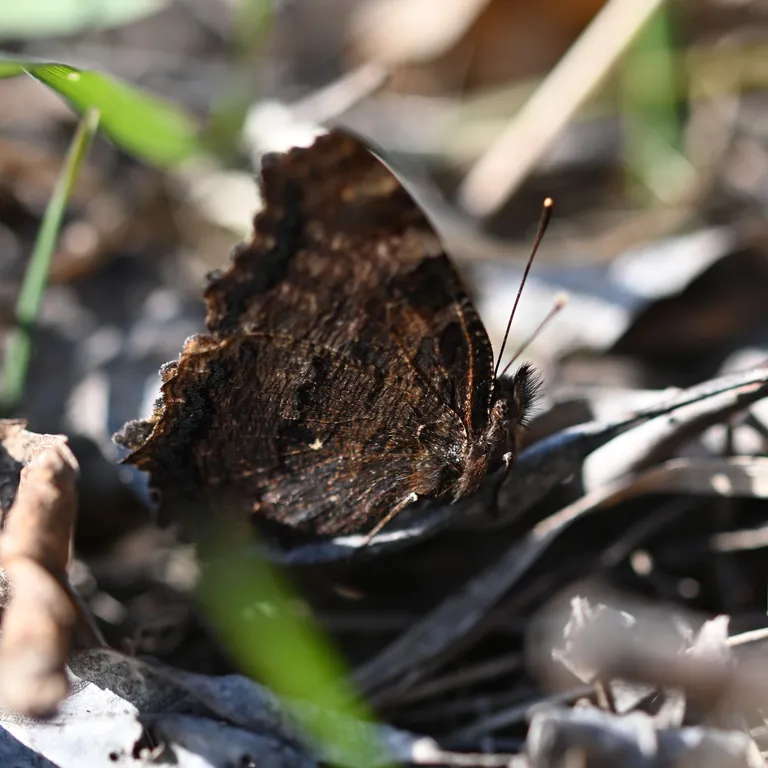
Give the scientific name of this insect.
Nymphalis polychloros
